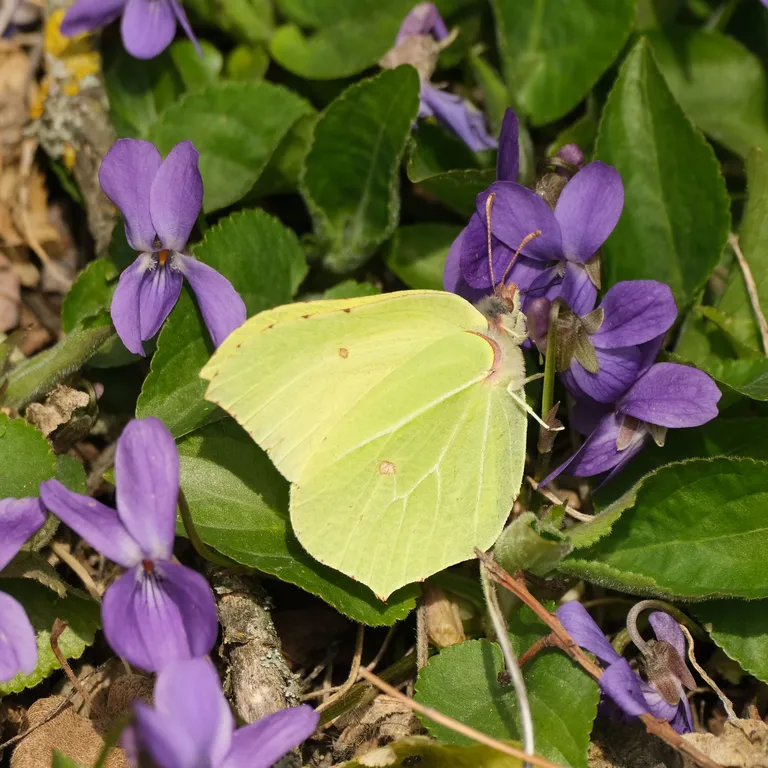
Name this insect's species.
Gonepteryx rhamni
